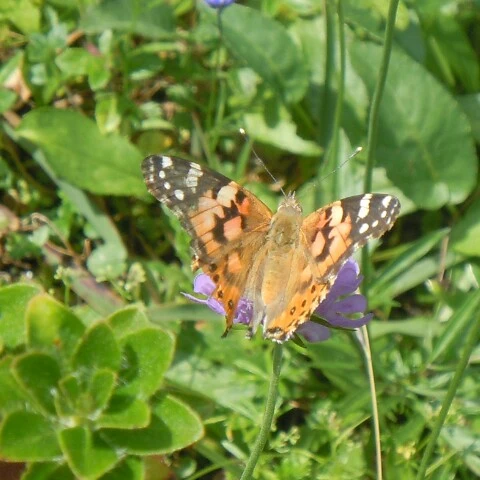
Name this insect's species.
Vanessa cardui
